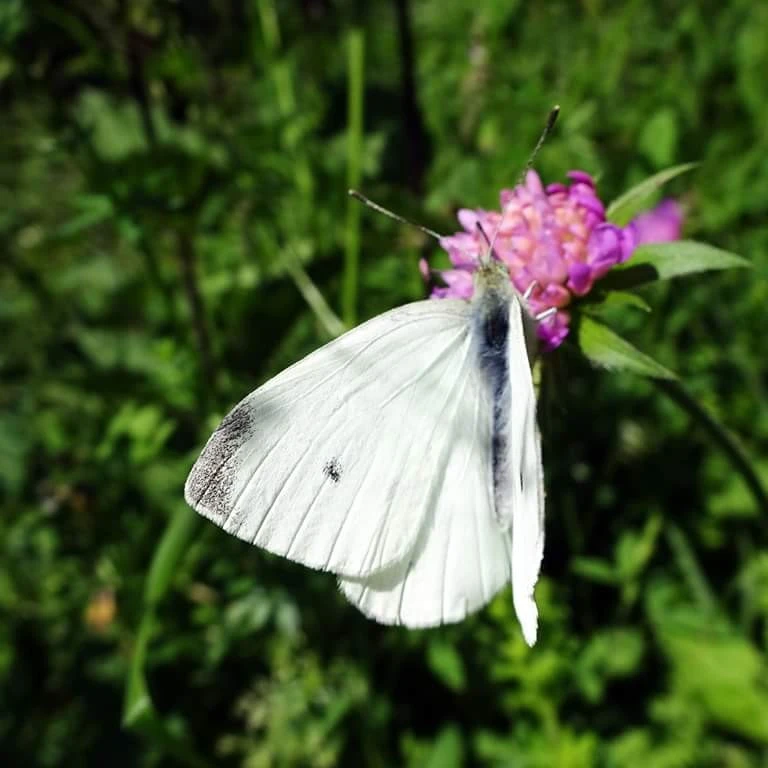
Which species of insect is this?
Pieris rapae
